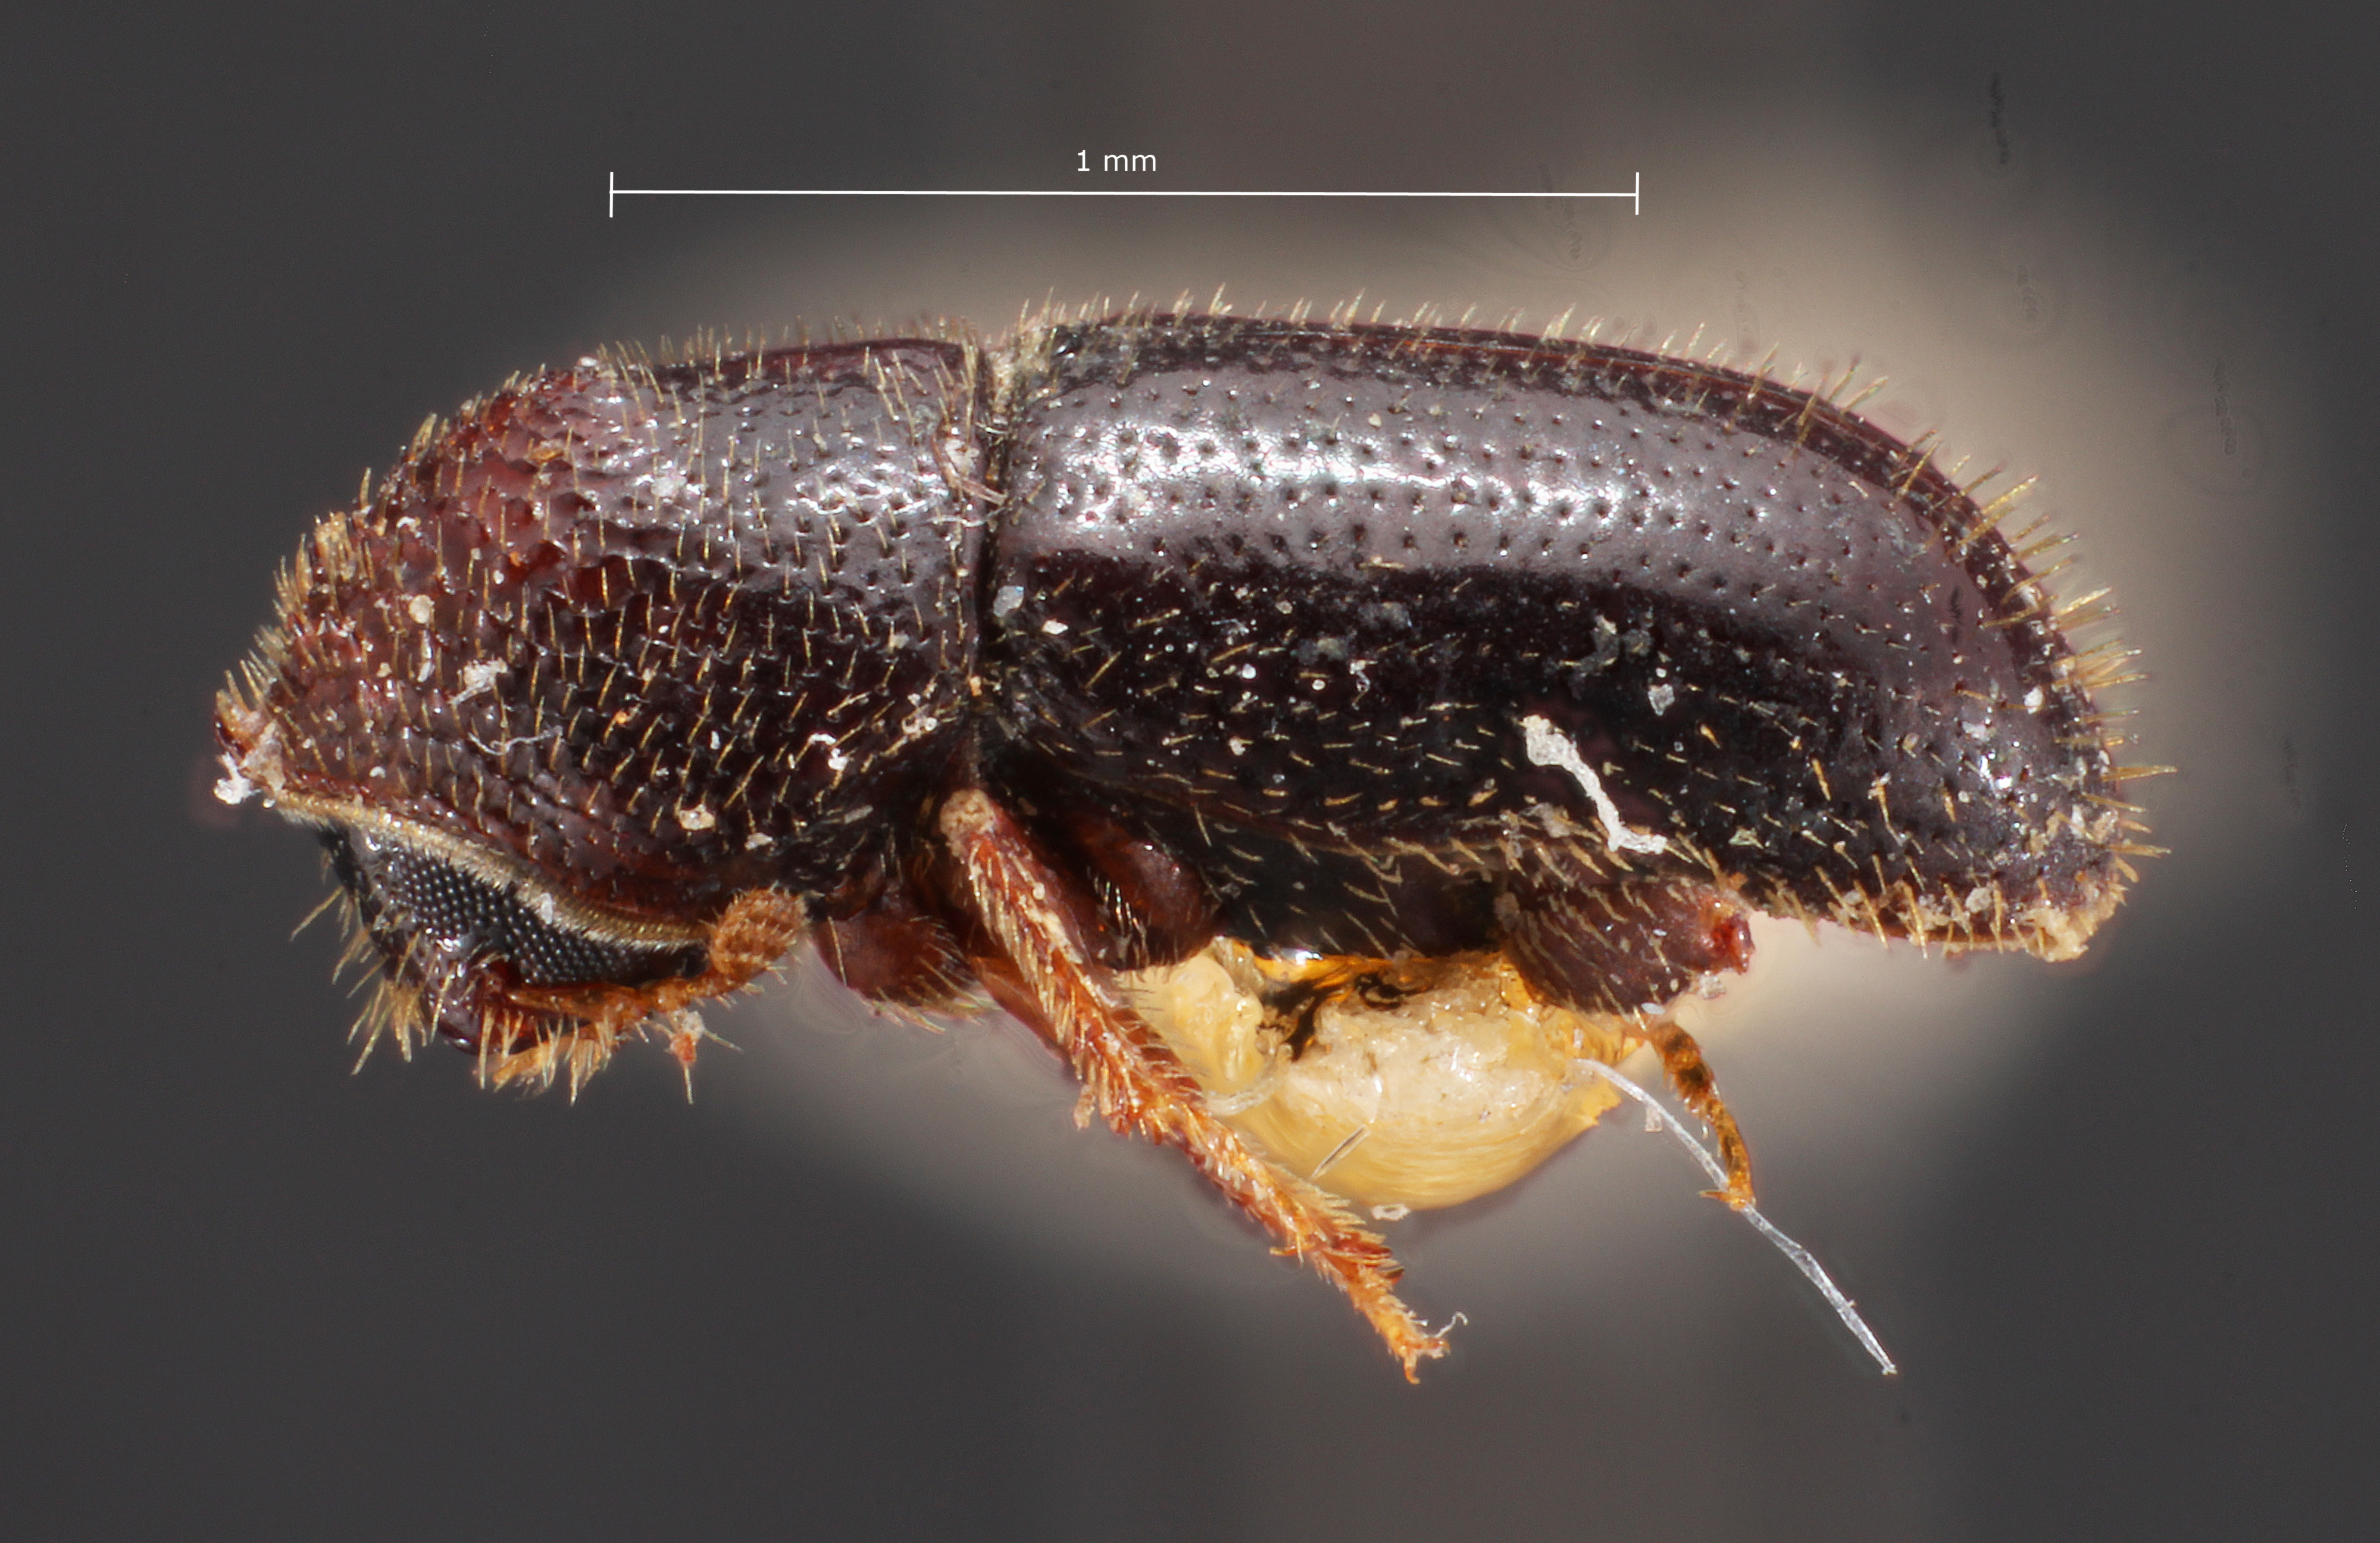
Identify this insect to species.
Myeloborus keeni
